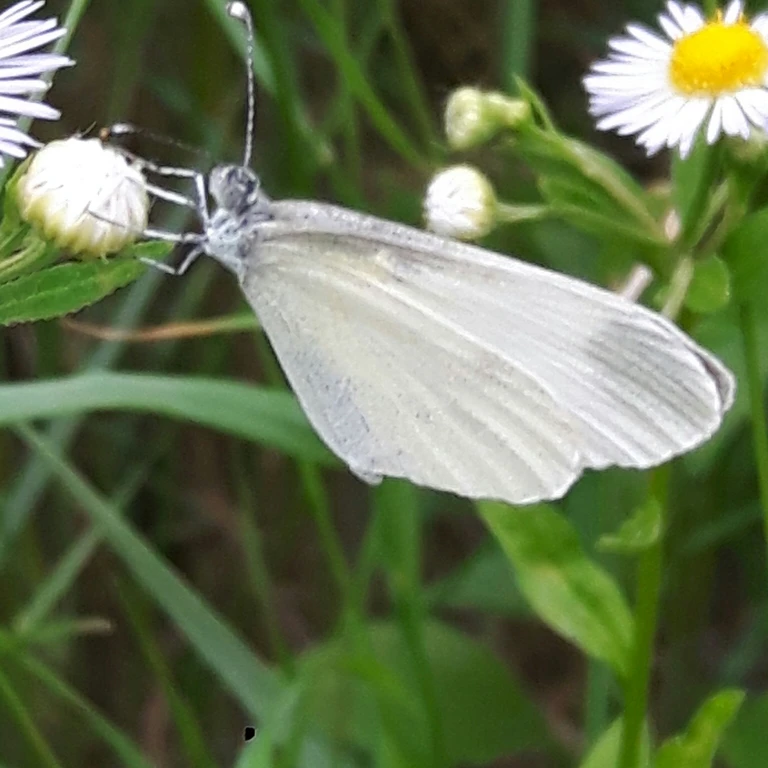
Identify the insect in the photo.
Leptidea sinapis/juvernica
